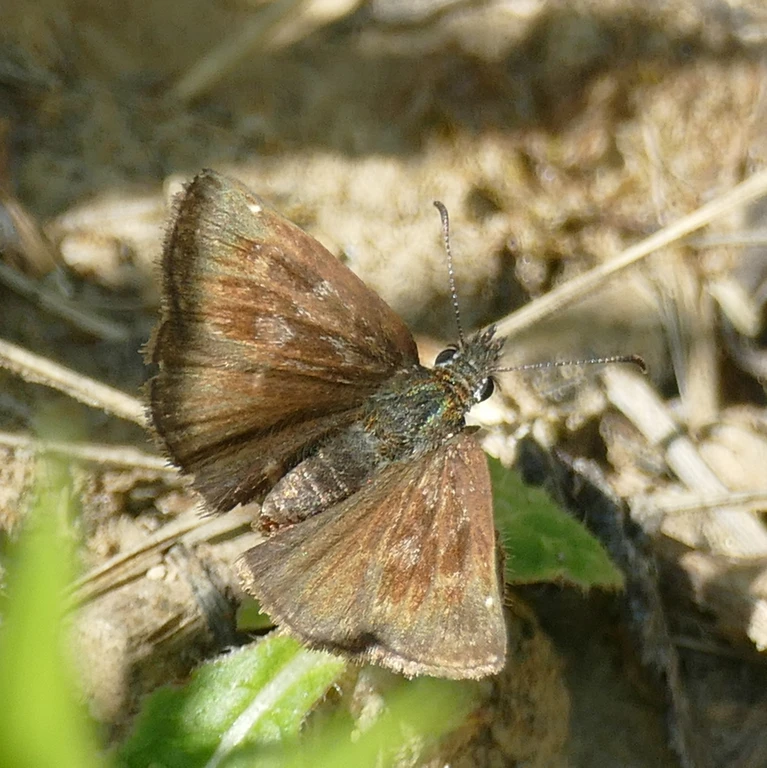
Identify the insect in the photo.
Erynnis tages
